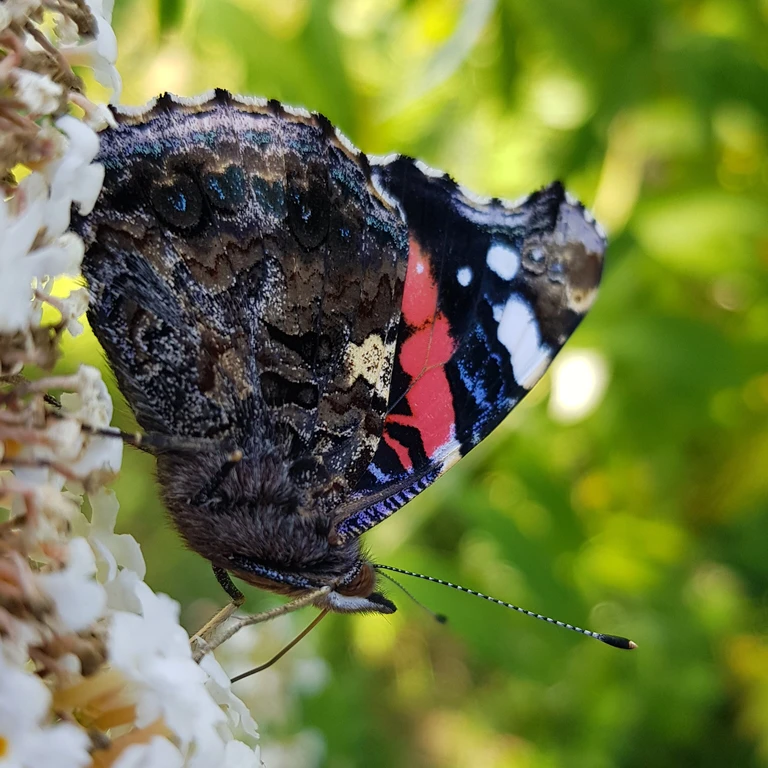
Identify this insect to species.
Vanessa atalanta
